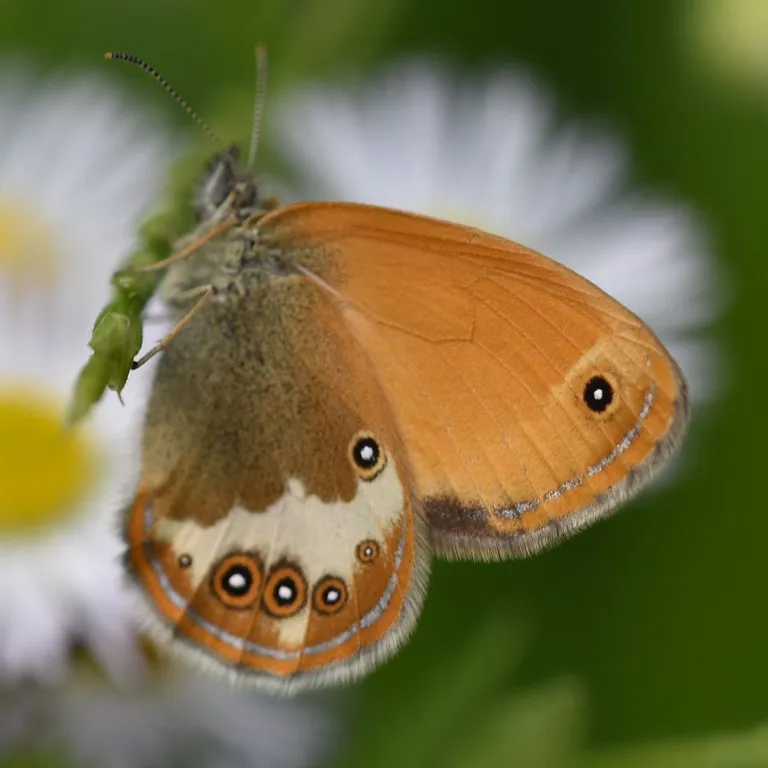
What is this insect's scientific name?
Coenonympha arcania
